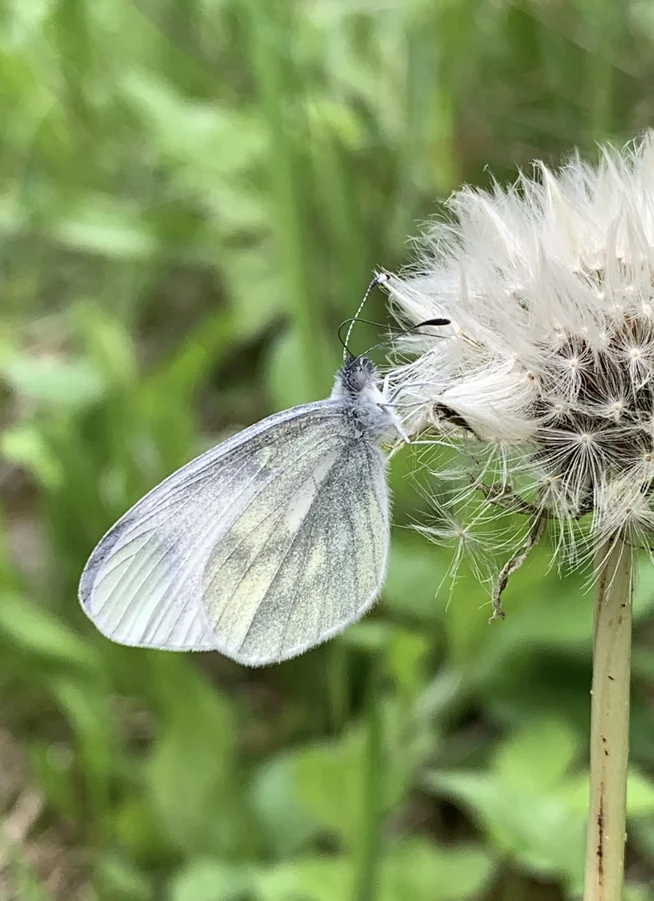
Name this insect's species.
Leptidea sinapis/juvernica
